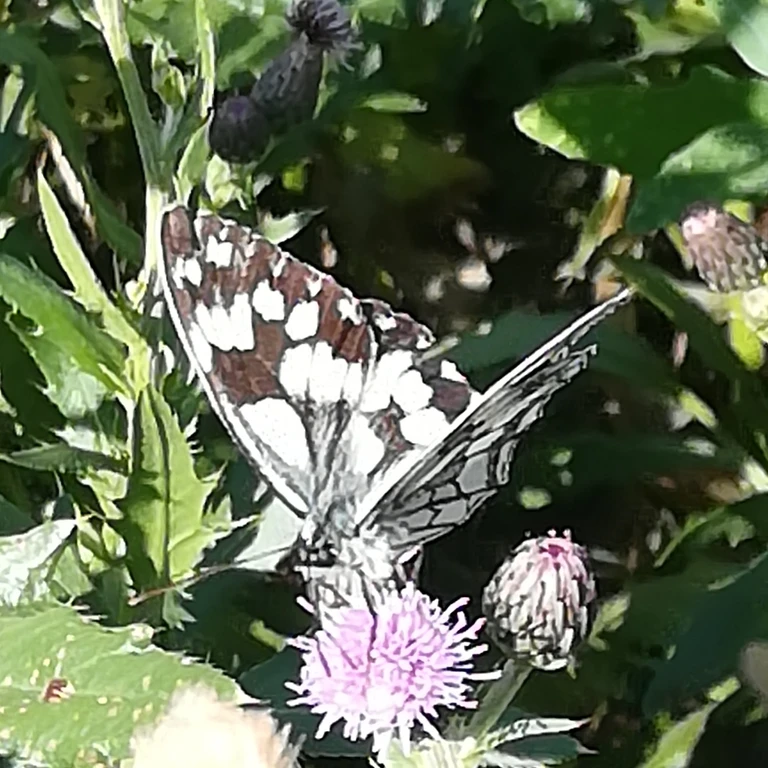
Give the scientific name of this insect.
Melanargia galathea
